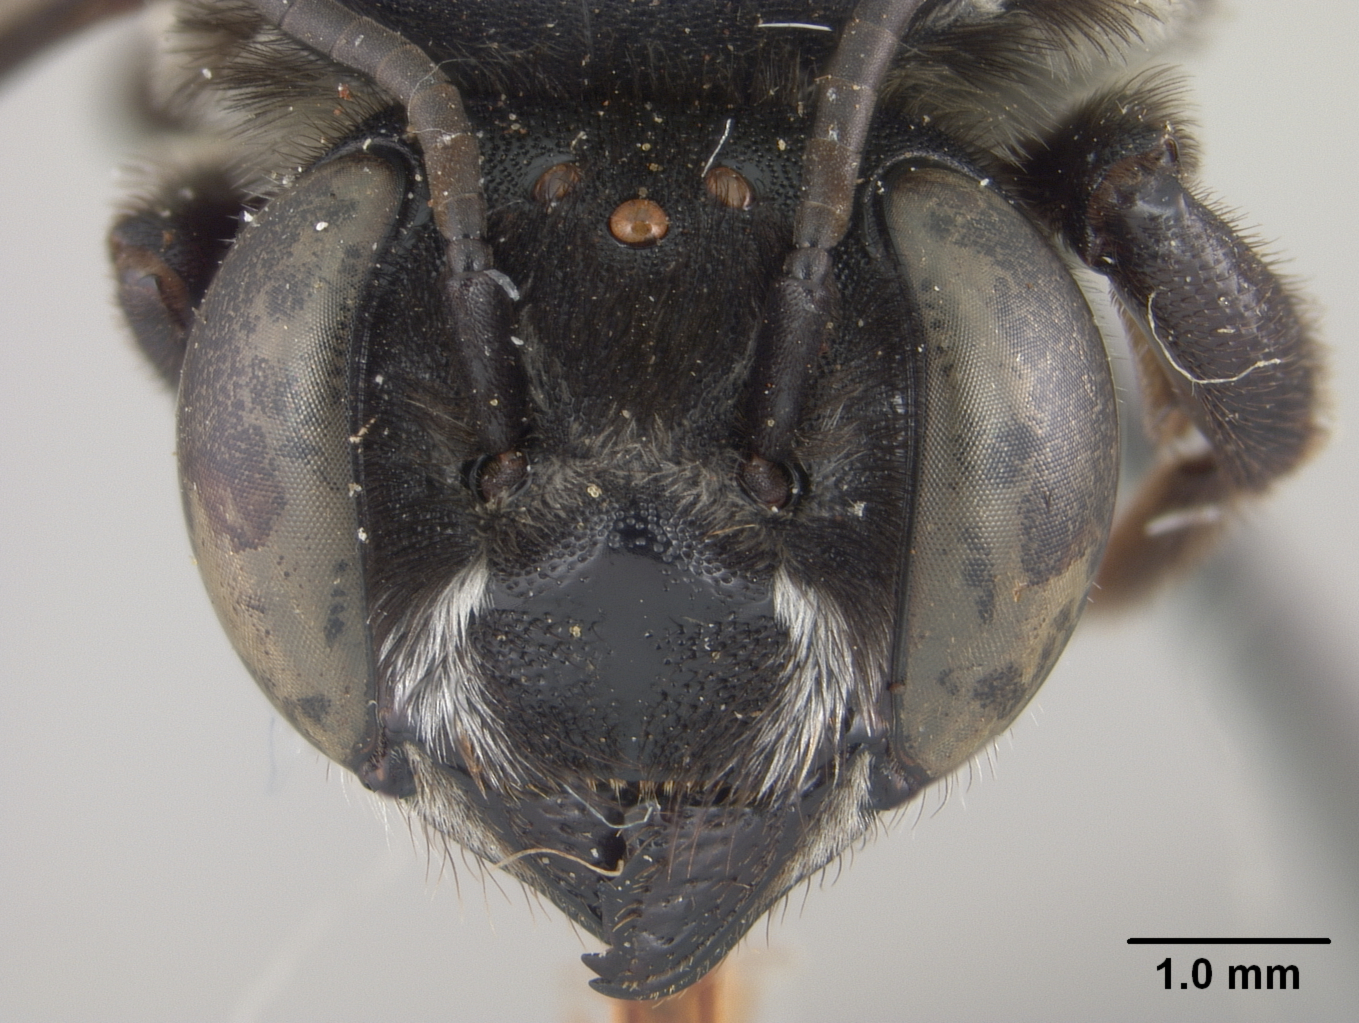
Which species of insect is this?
Megachile rufofulva
